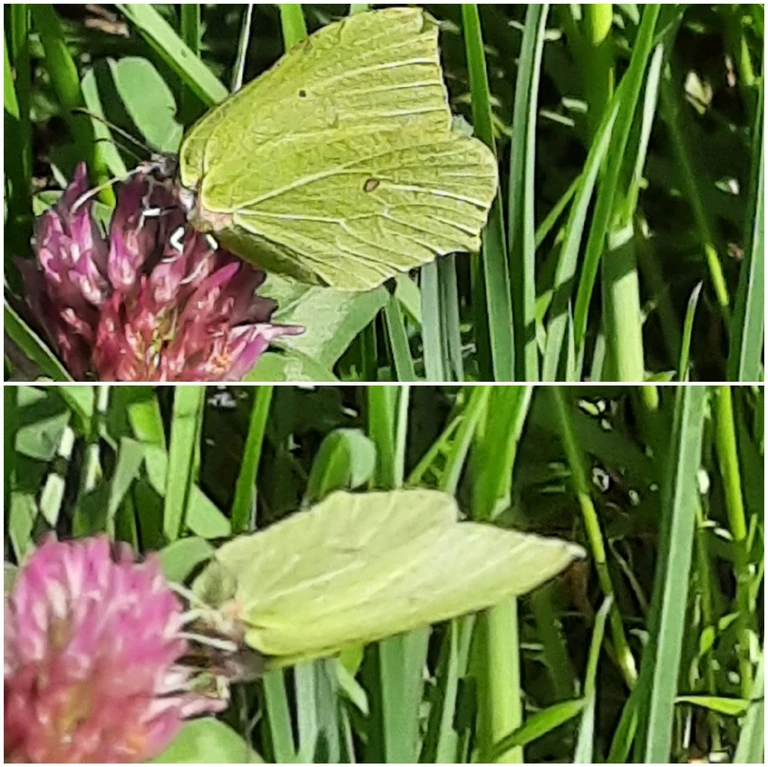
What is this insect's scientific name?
Gonepteryx rhamni
